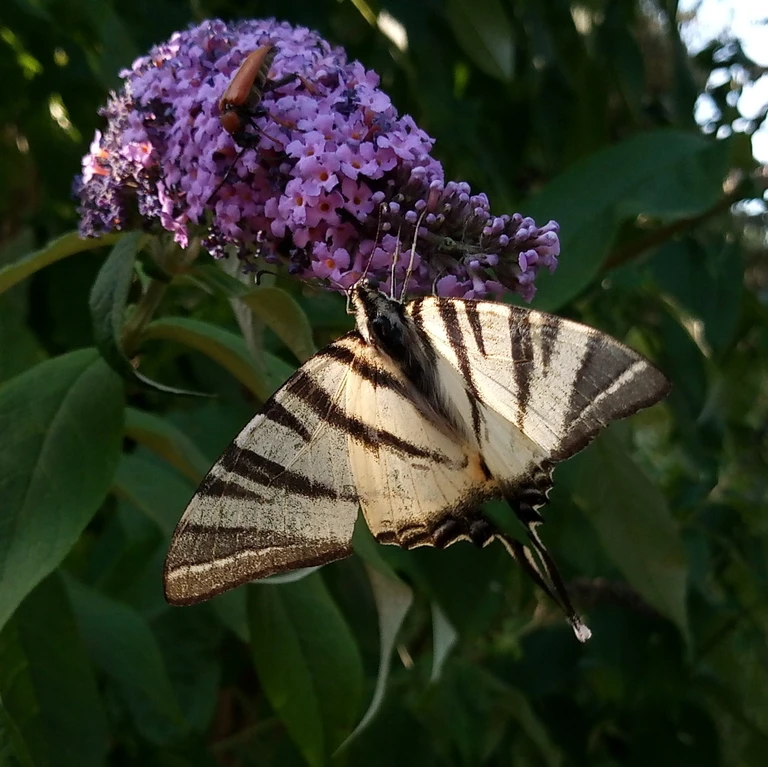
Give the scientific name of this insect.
Iphiclides podalirius
